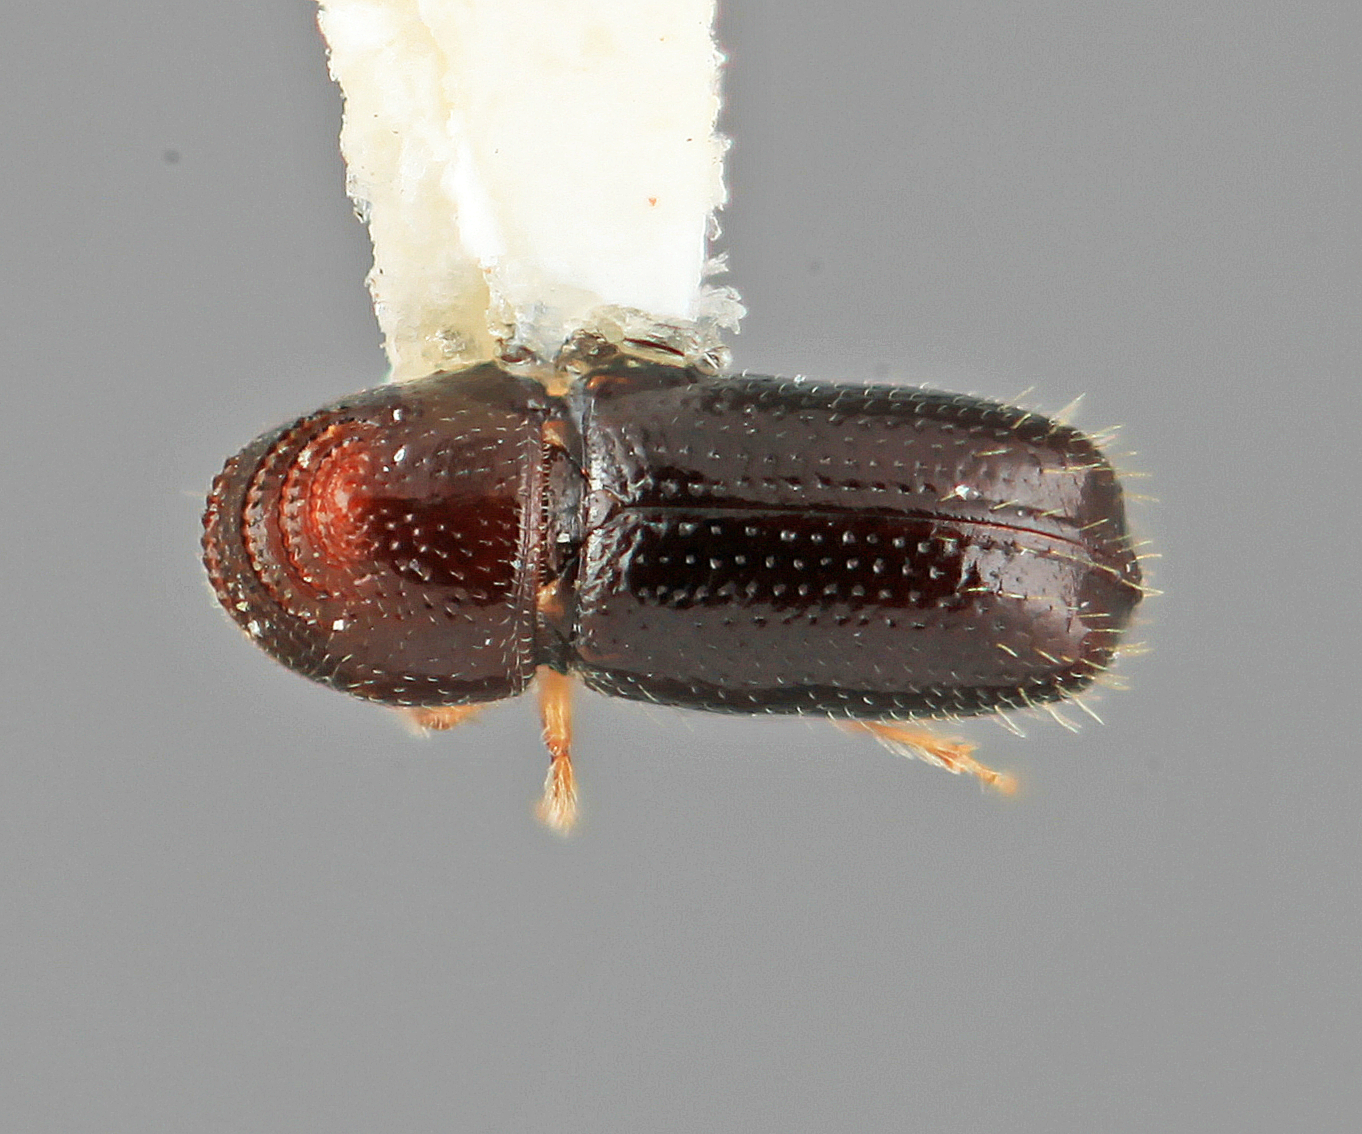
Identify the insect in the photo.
Pityophthorus franseriae
